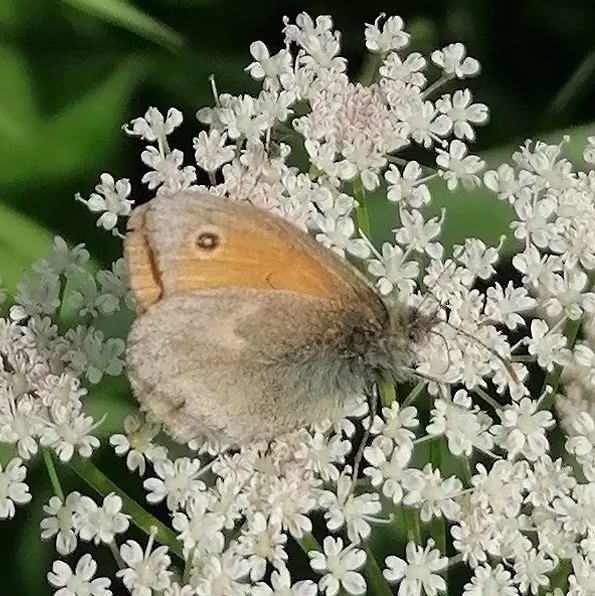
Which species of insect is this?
Coenonympha pamphilus
